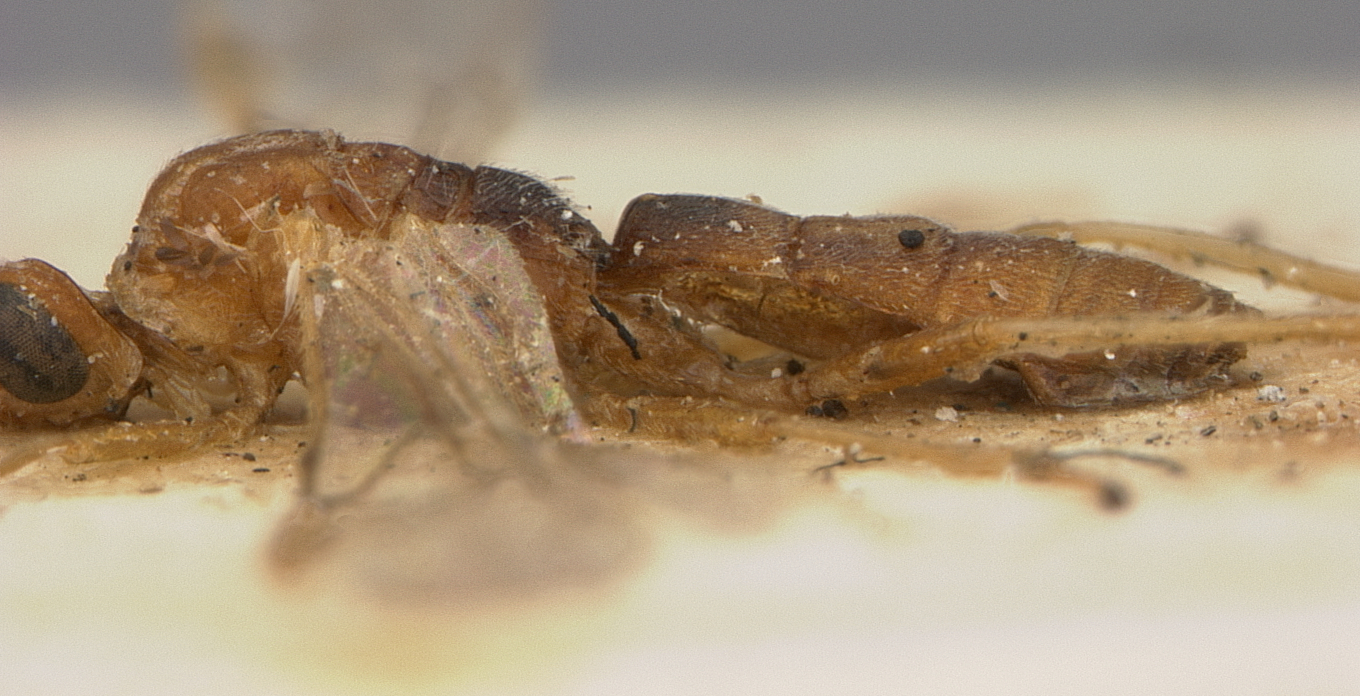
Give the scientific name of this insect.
Rhogas japonicus
